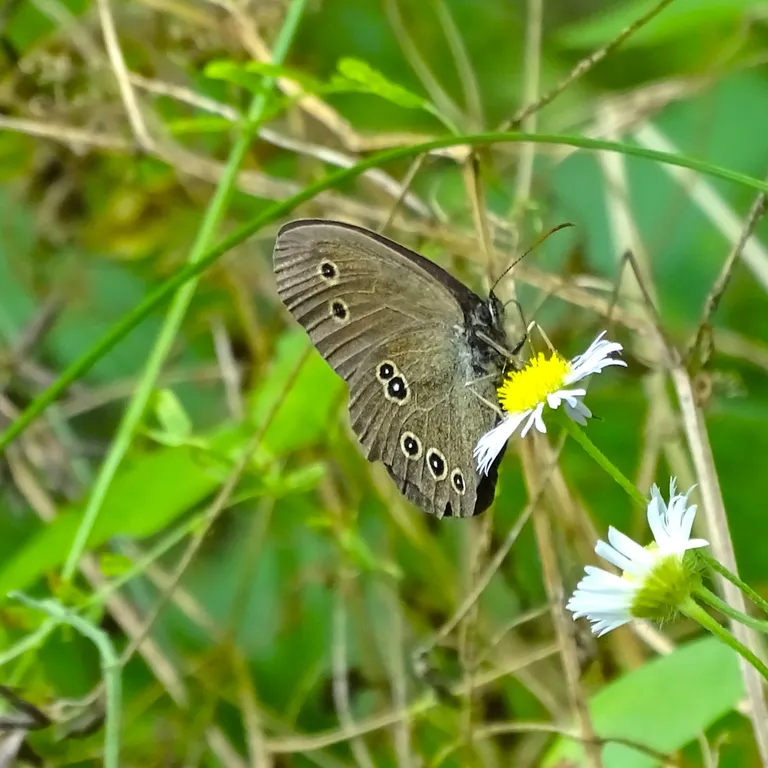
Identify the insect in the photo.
Aphantopus hyperantus
